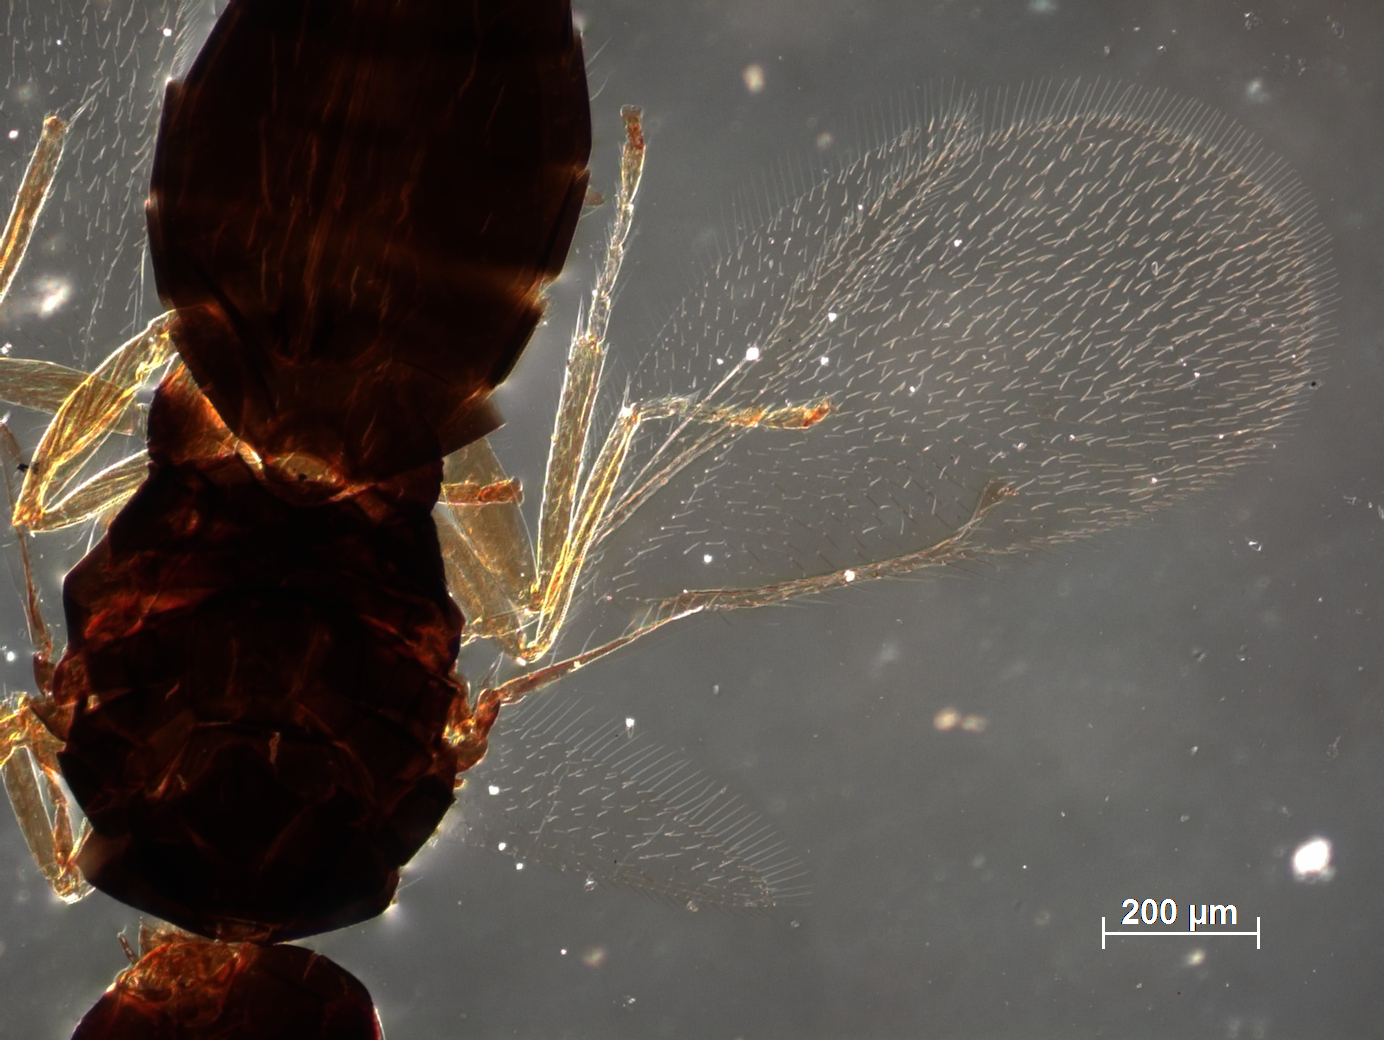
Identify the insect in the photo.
Tetrastichus krishnaiahi
